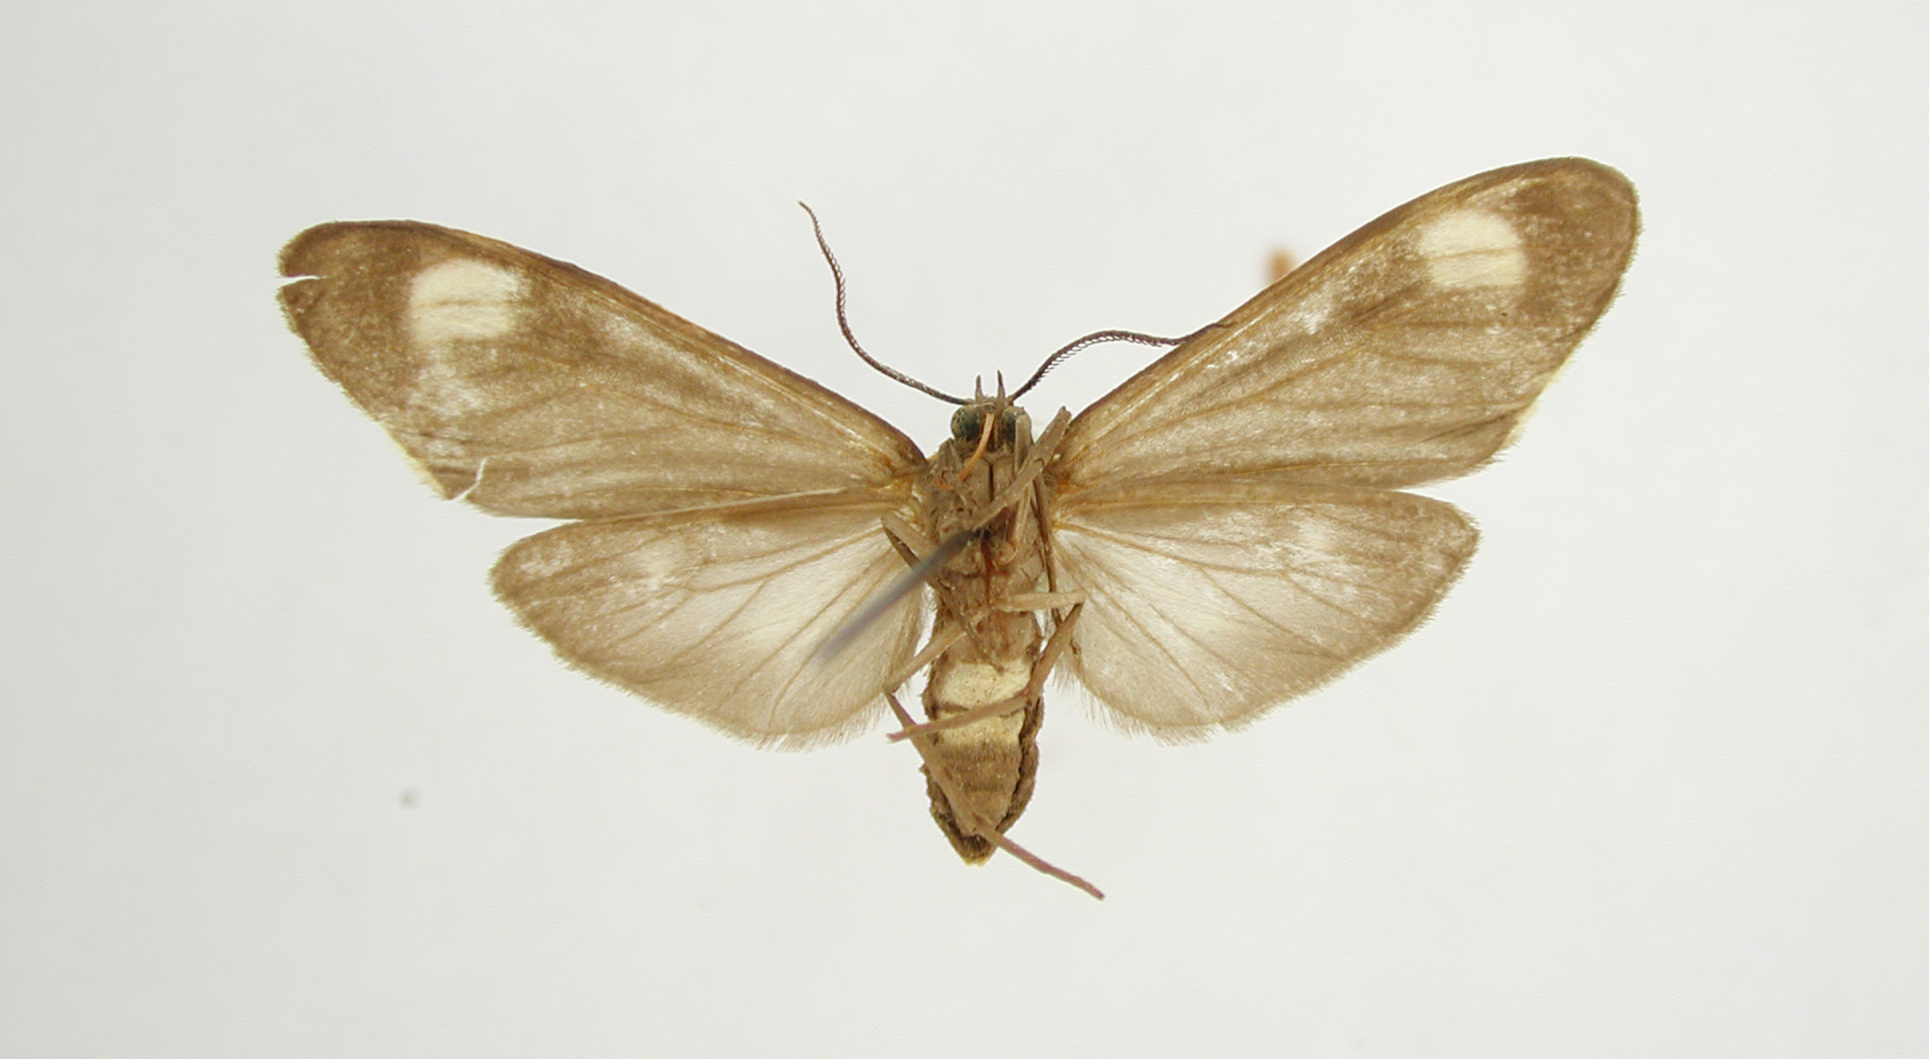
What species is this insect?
Eucereon chosica
